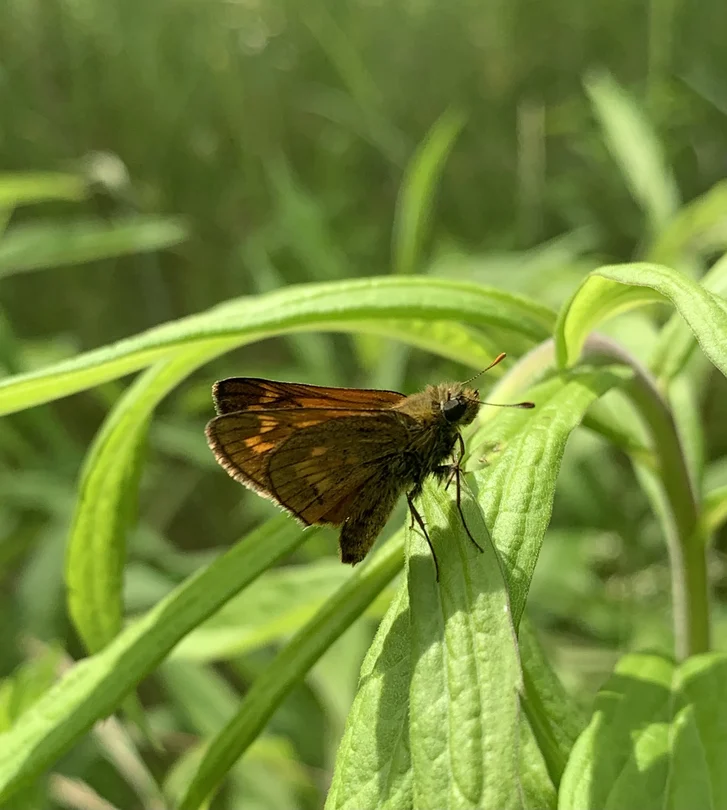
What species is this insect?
Ochlodes sylvanus (also Ochlodes venata)
